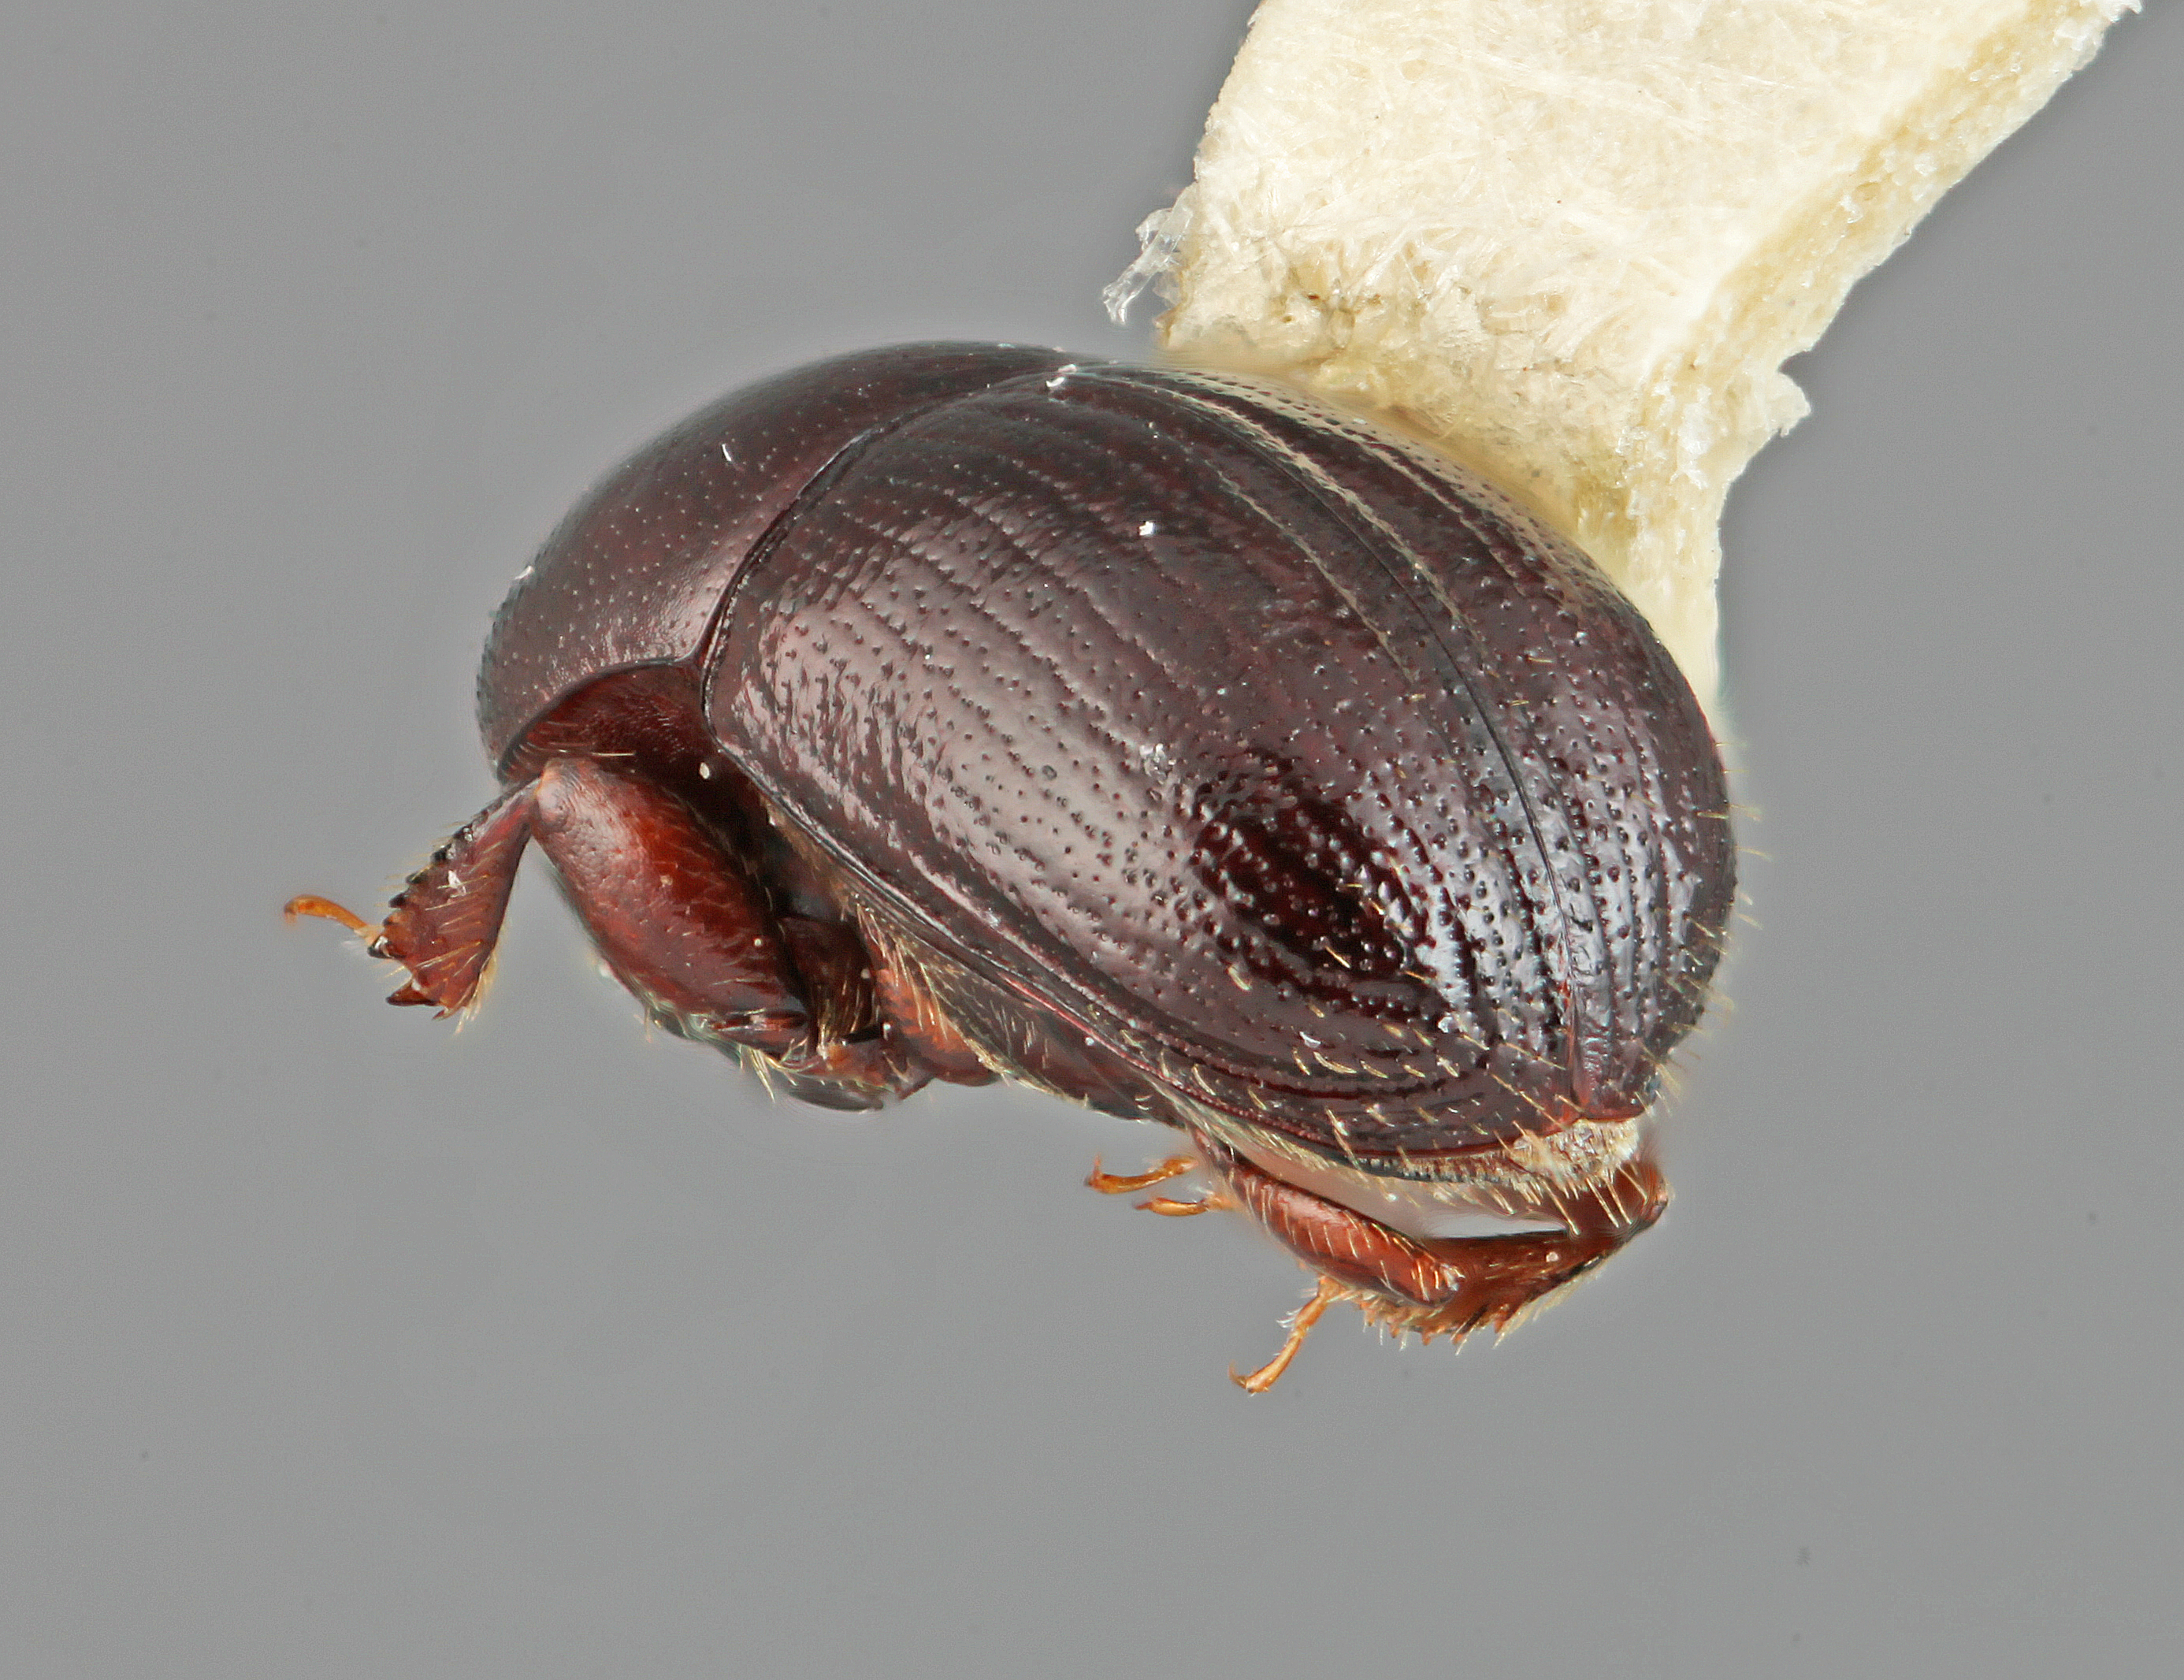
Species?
Prionosceles panamensis
